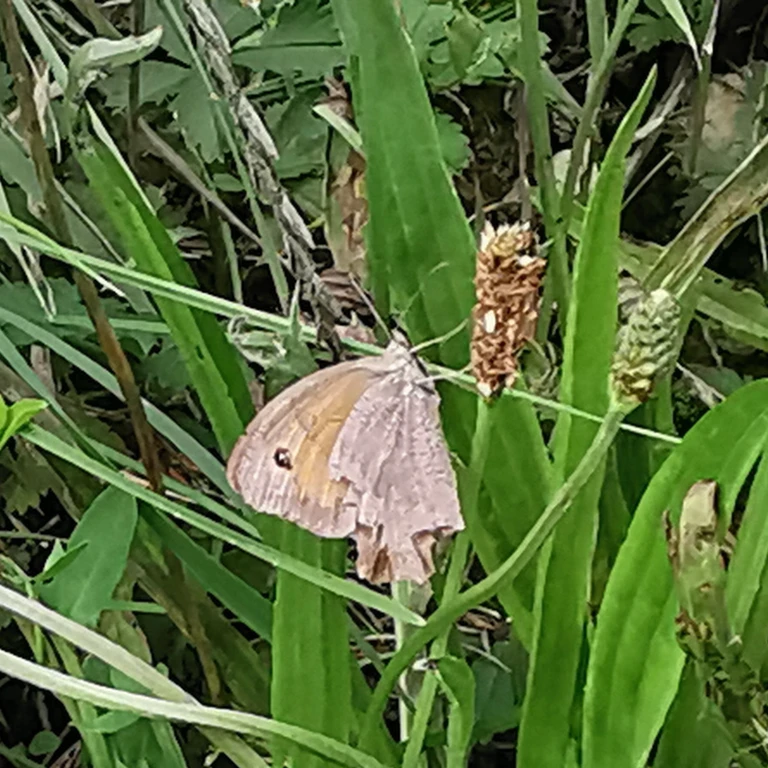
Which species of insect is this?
Maniola jurtina
